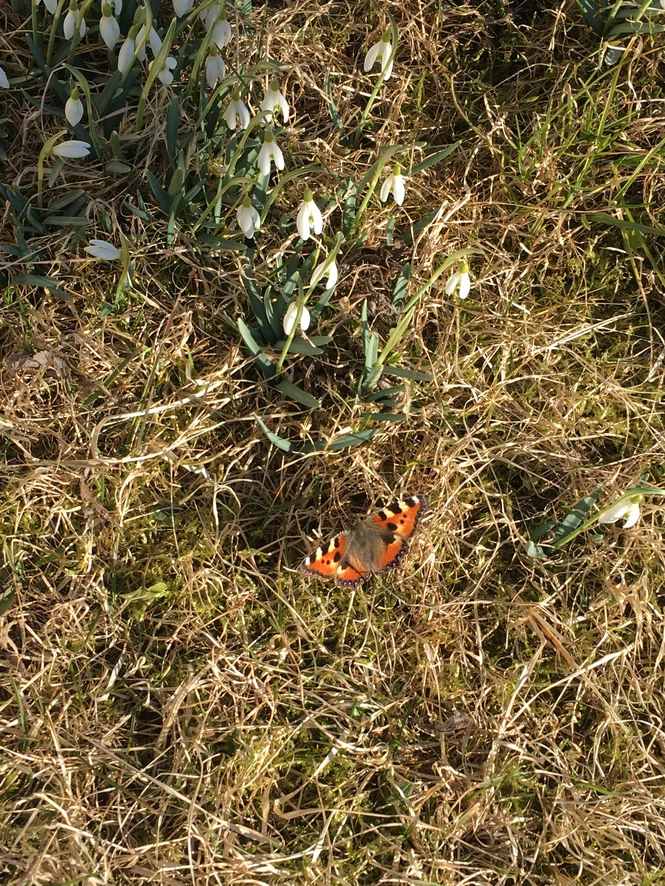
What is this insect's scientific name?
Aglais urticae
